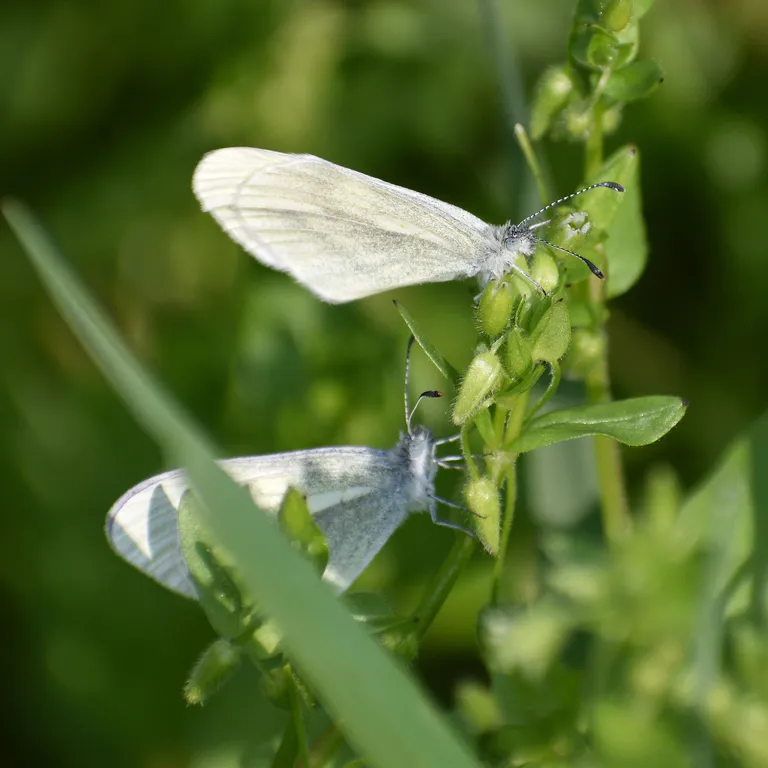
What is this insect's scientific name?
Leptidea sinapis/juvernica
